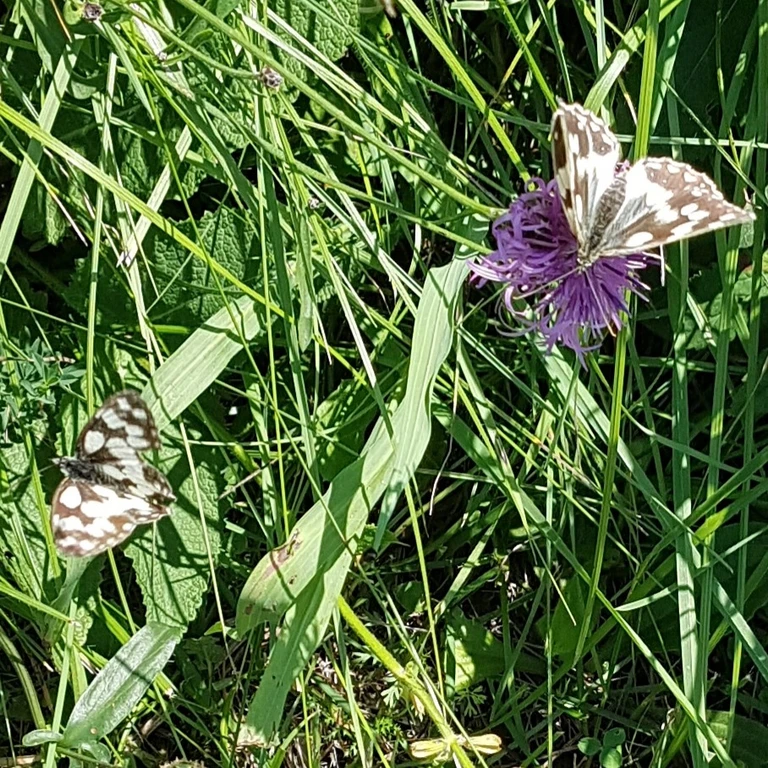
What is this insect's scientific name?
Melanargia galathea
